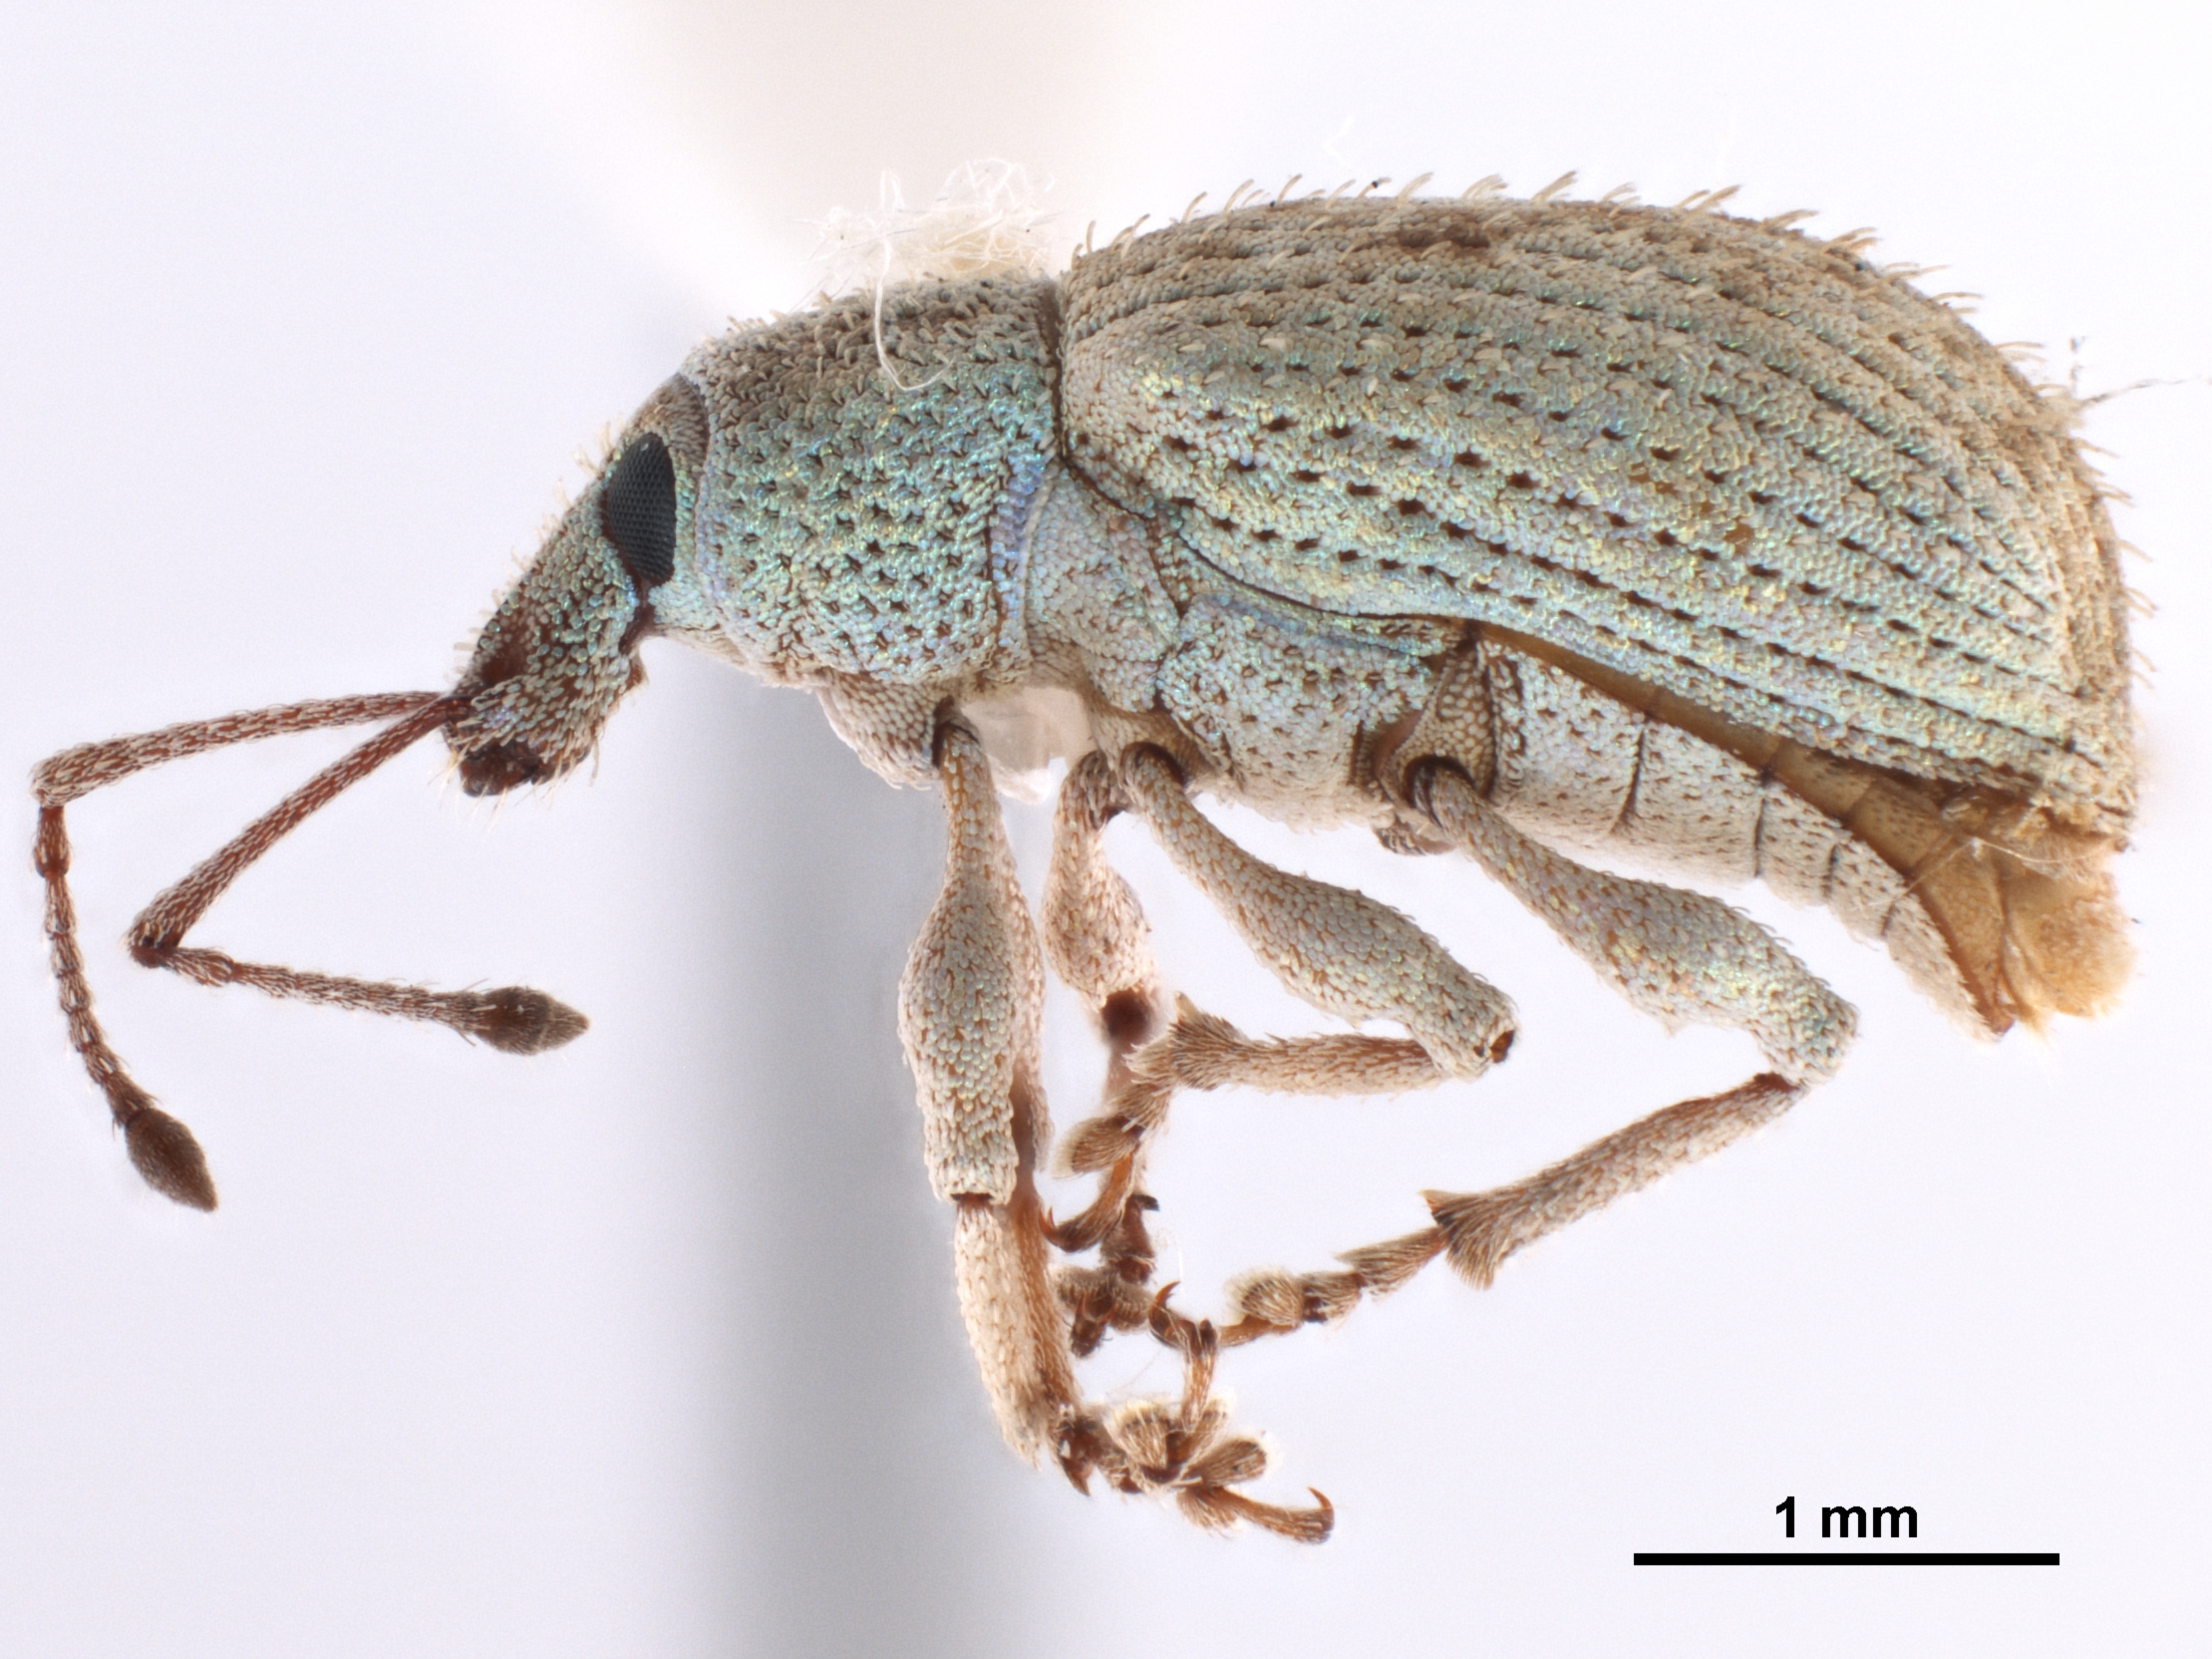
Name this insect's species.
Phytoscaphus gossypii
